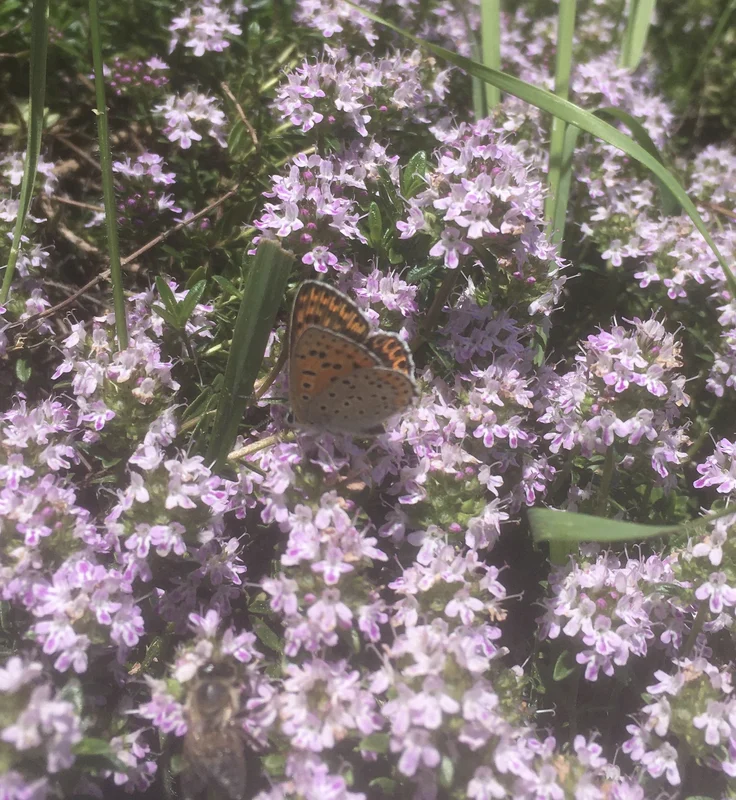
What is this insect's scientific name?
Lycaena tityrus (also Loweia tityrus)
